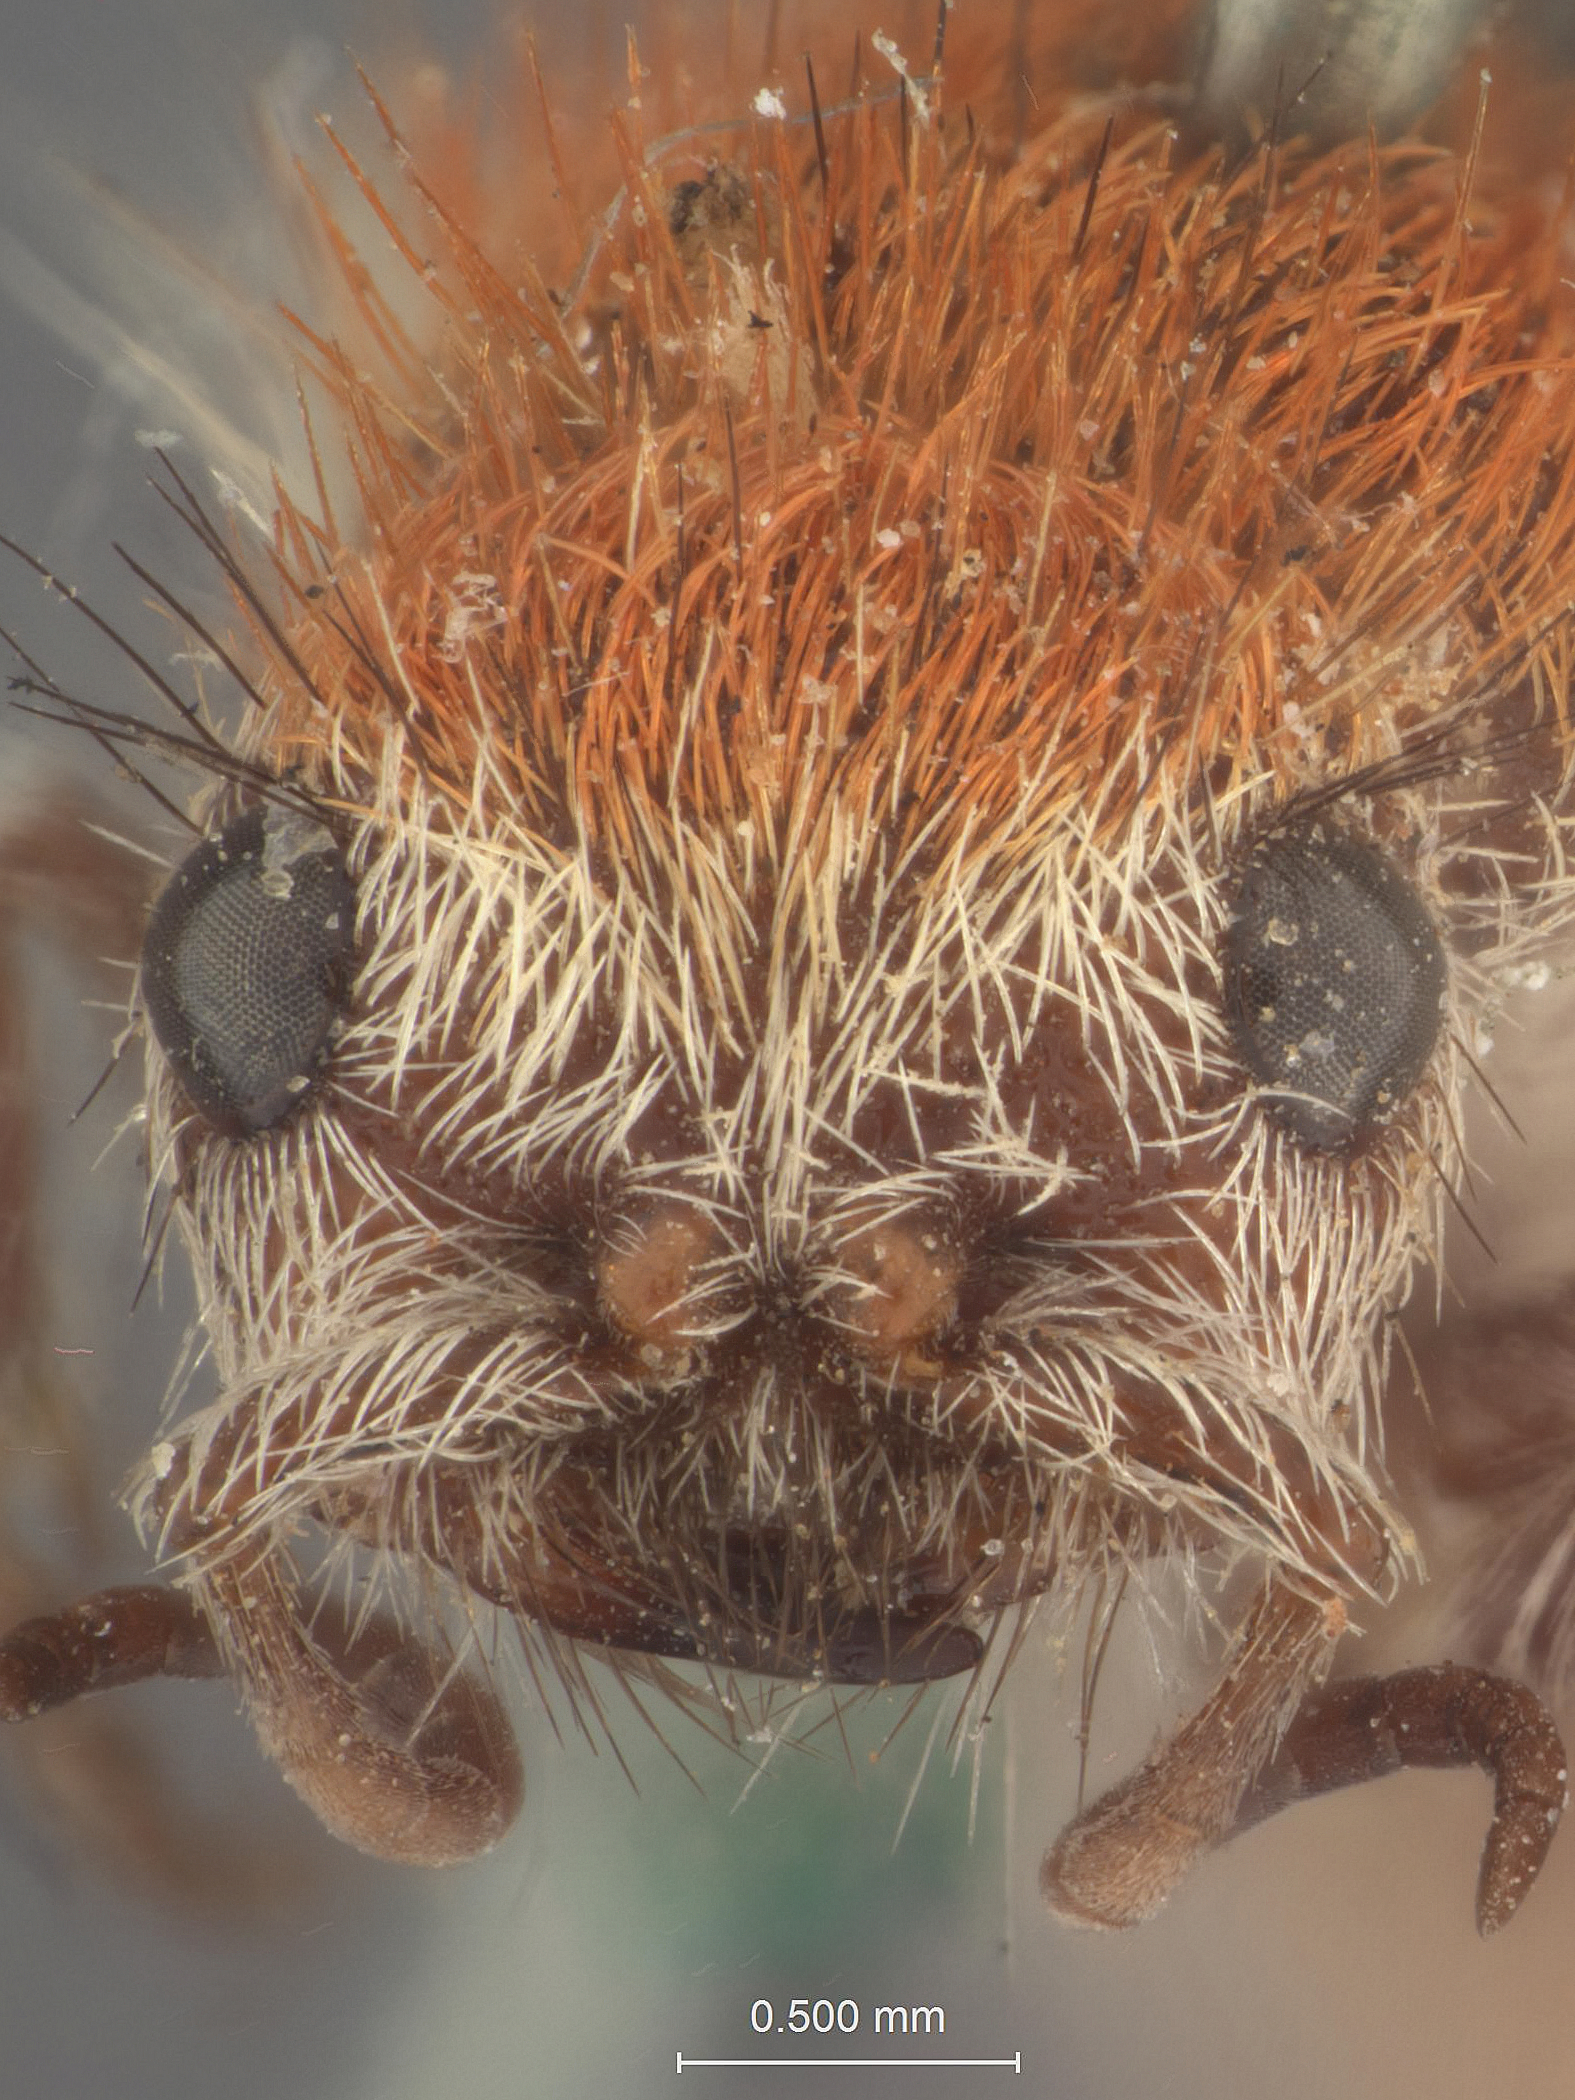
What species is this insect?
Sphaerophthalma heterochroa
